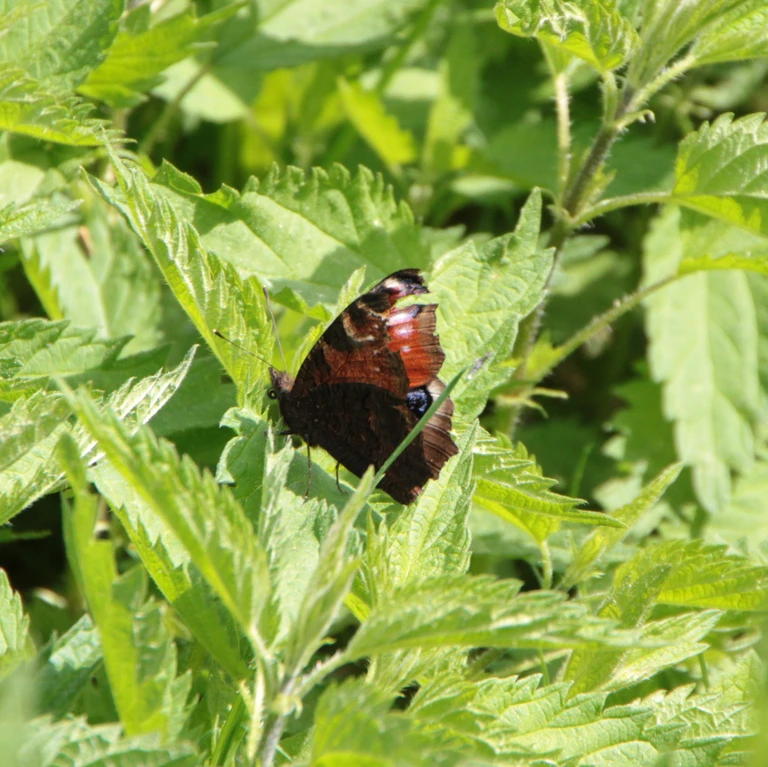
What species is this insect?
Aglais io
